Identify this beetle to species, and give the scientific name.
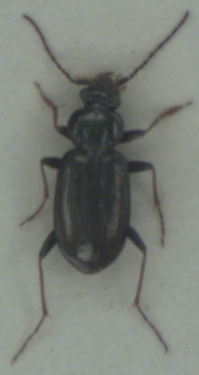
Loricera pilicornis
